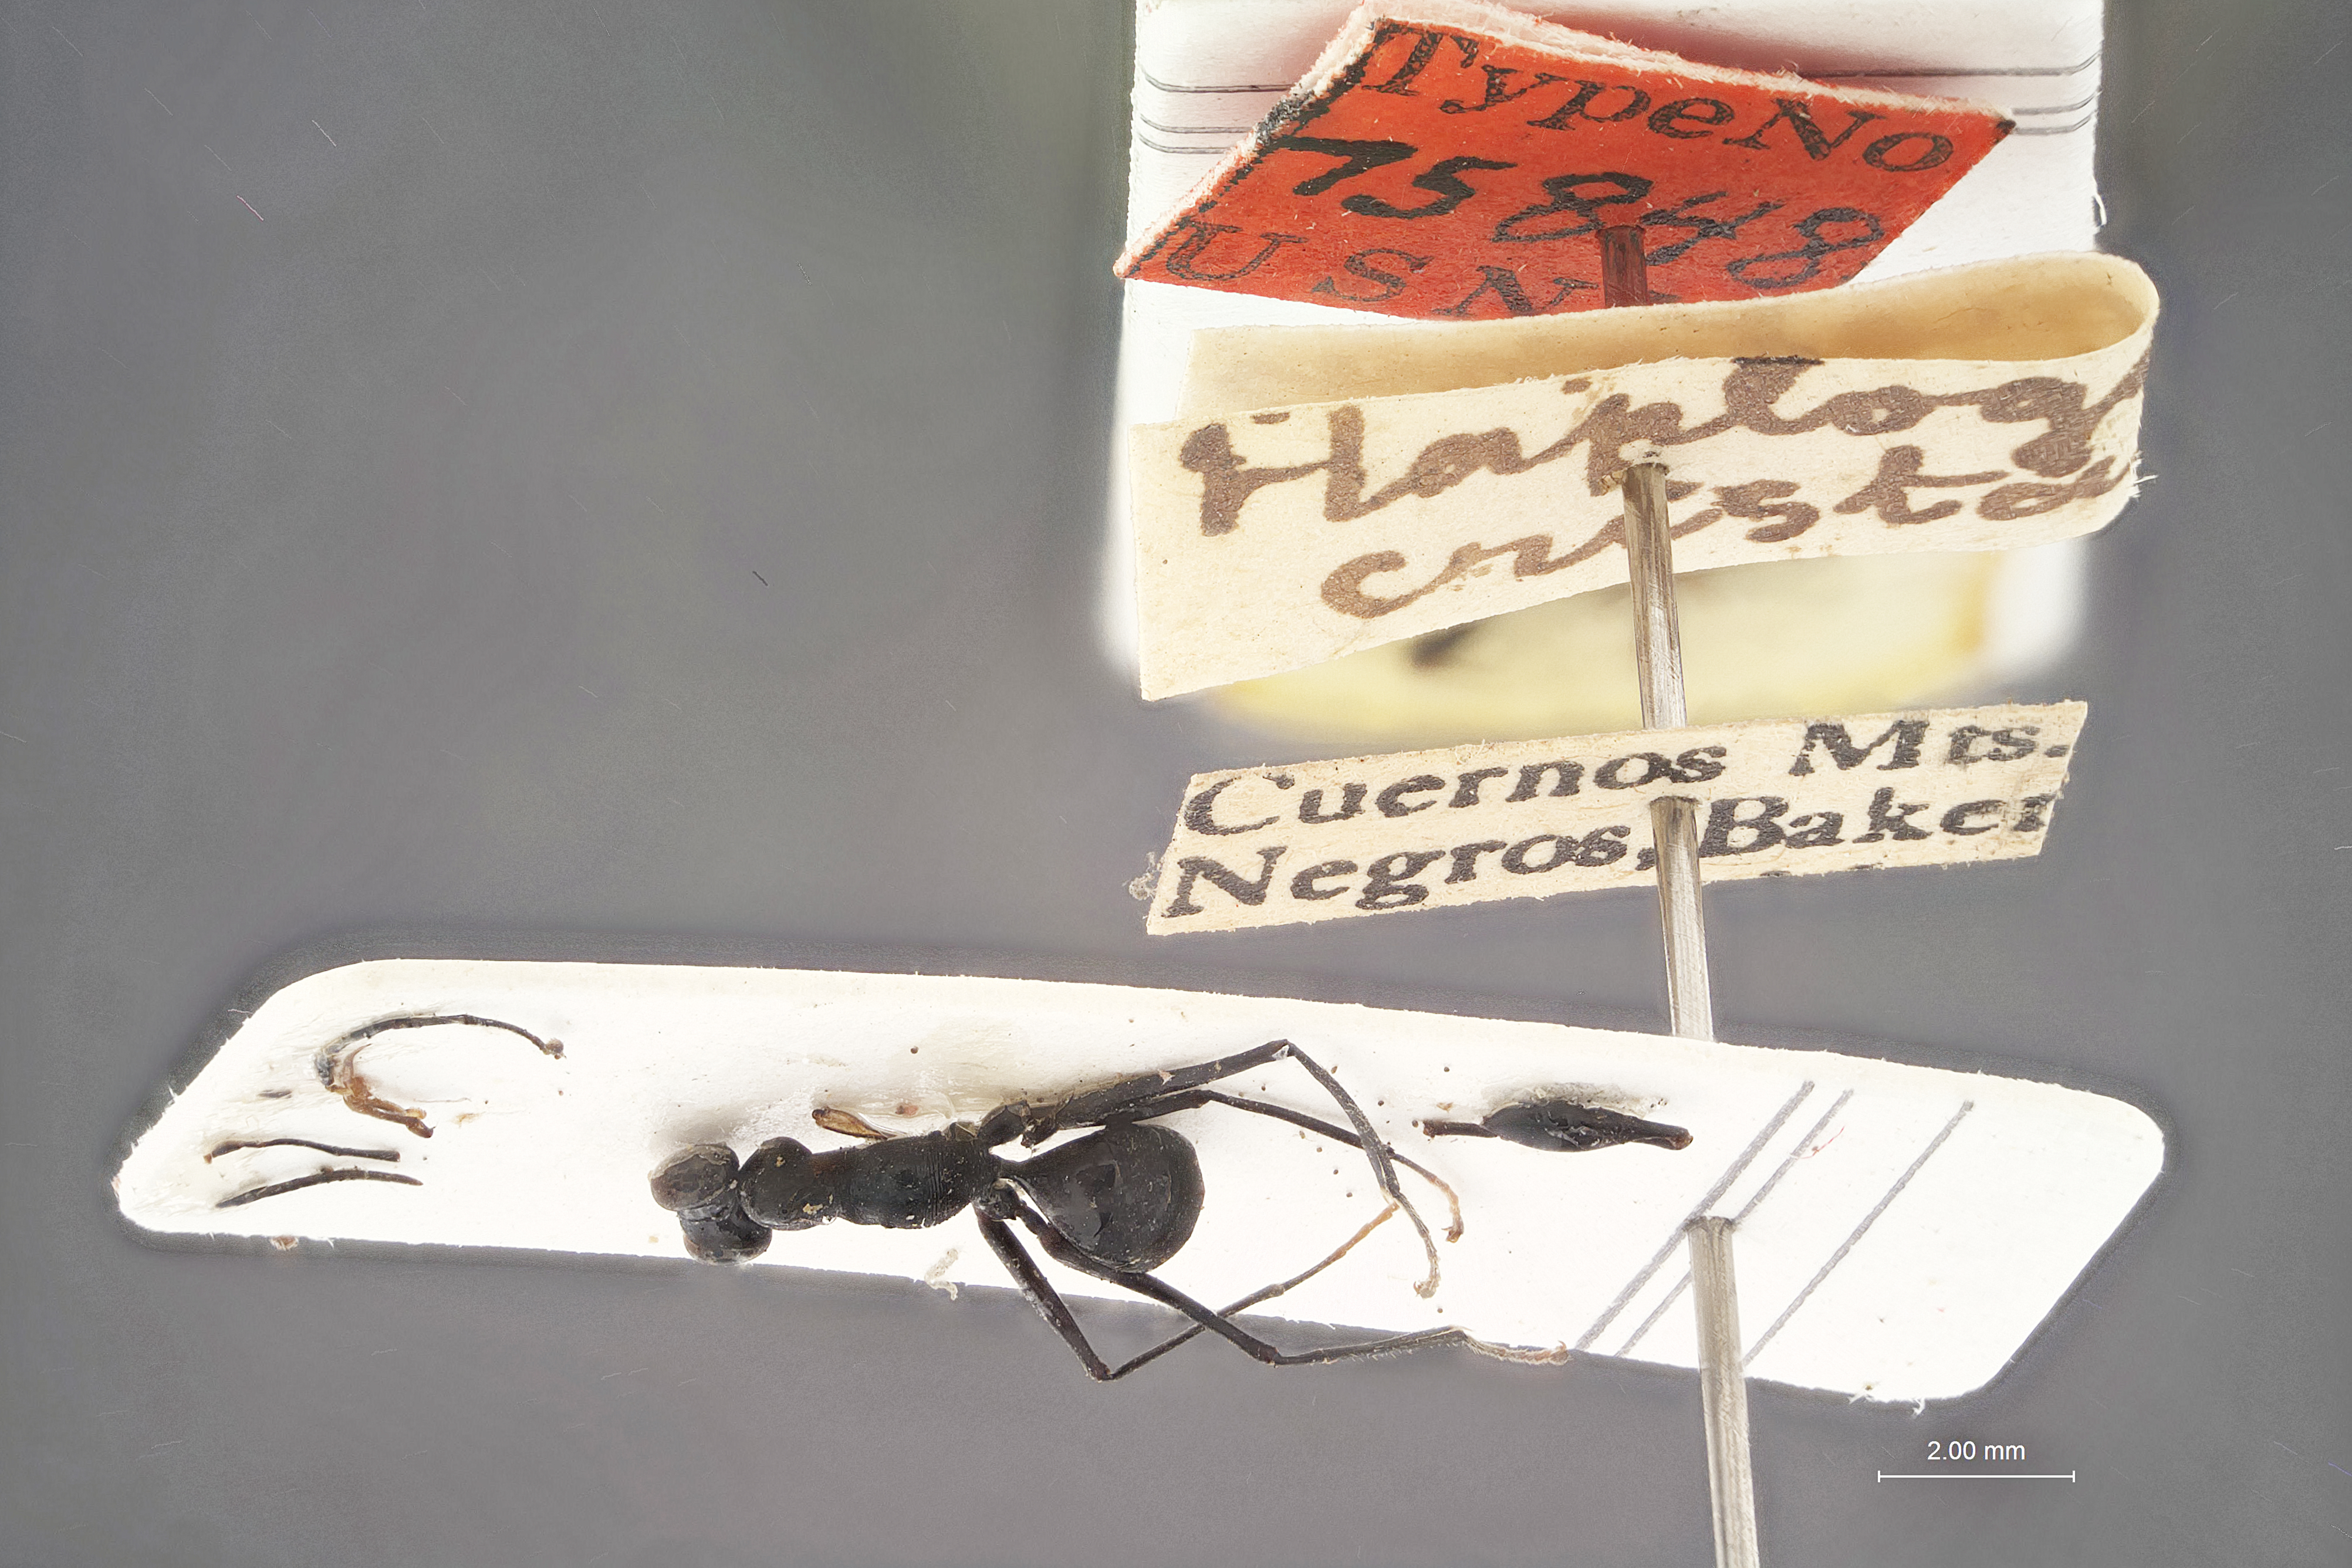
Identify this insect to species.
Haplogonatopus cristatus
